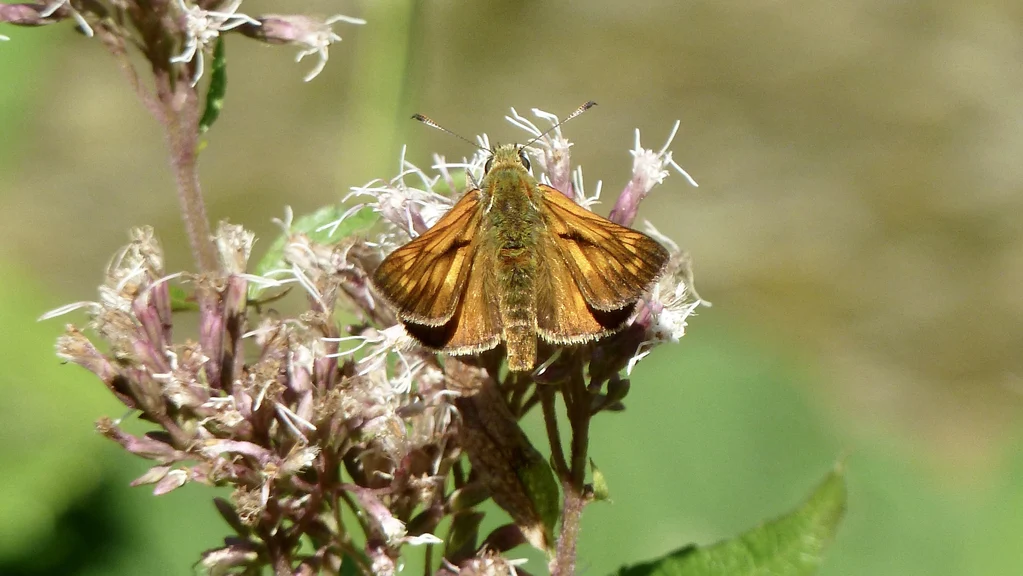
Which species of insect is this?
Ochlodes sylvanus (also Ochlodes venata)
